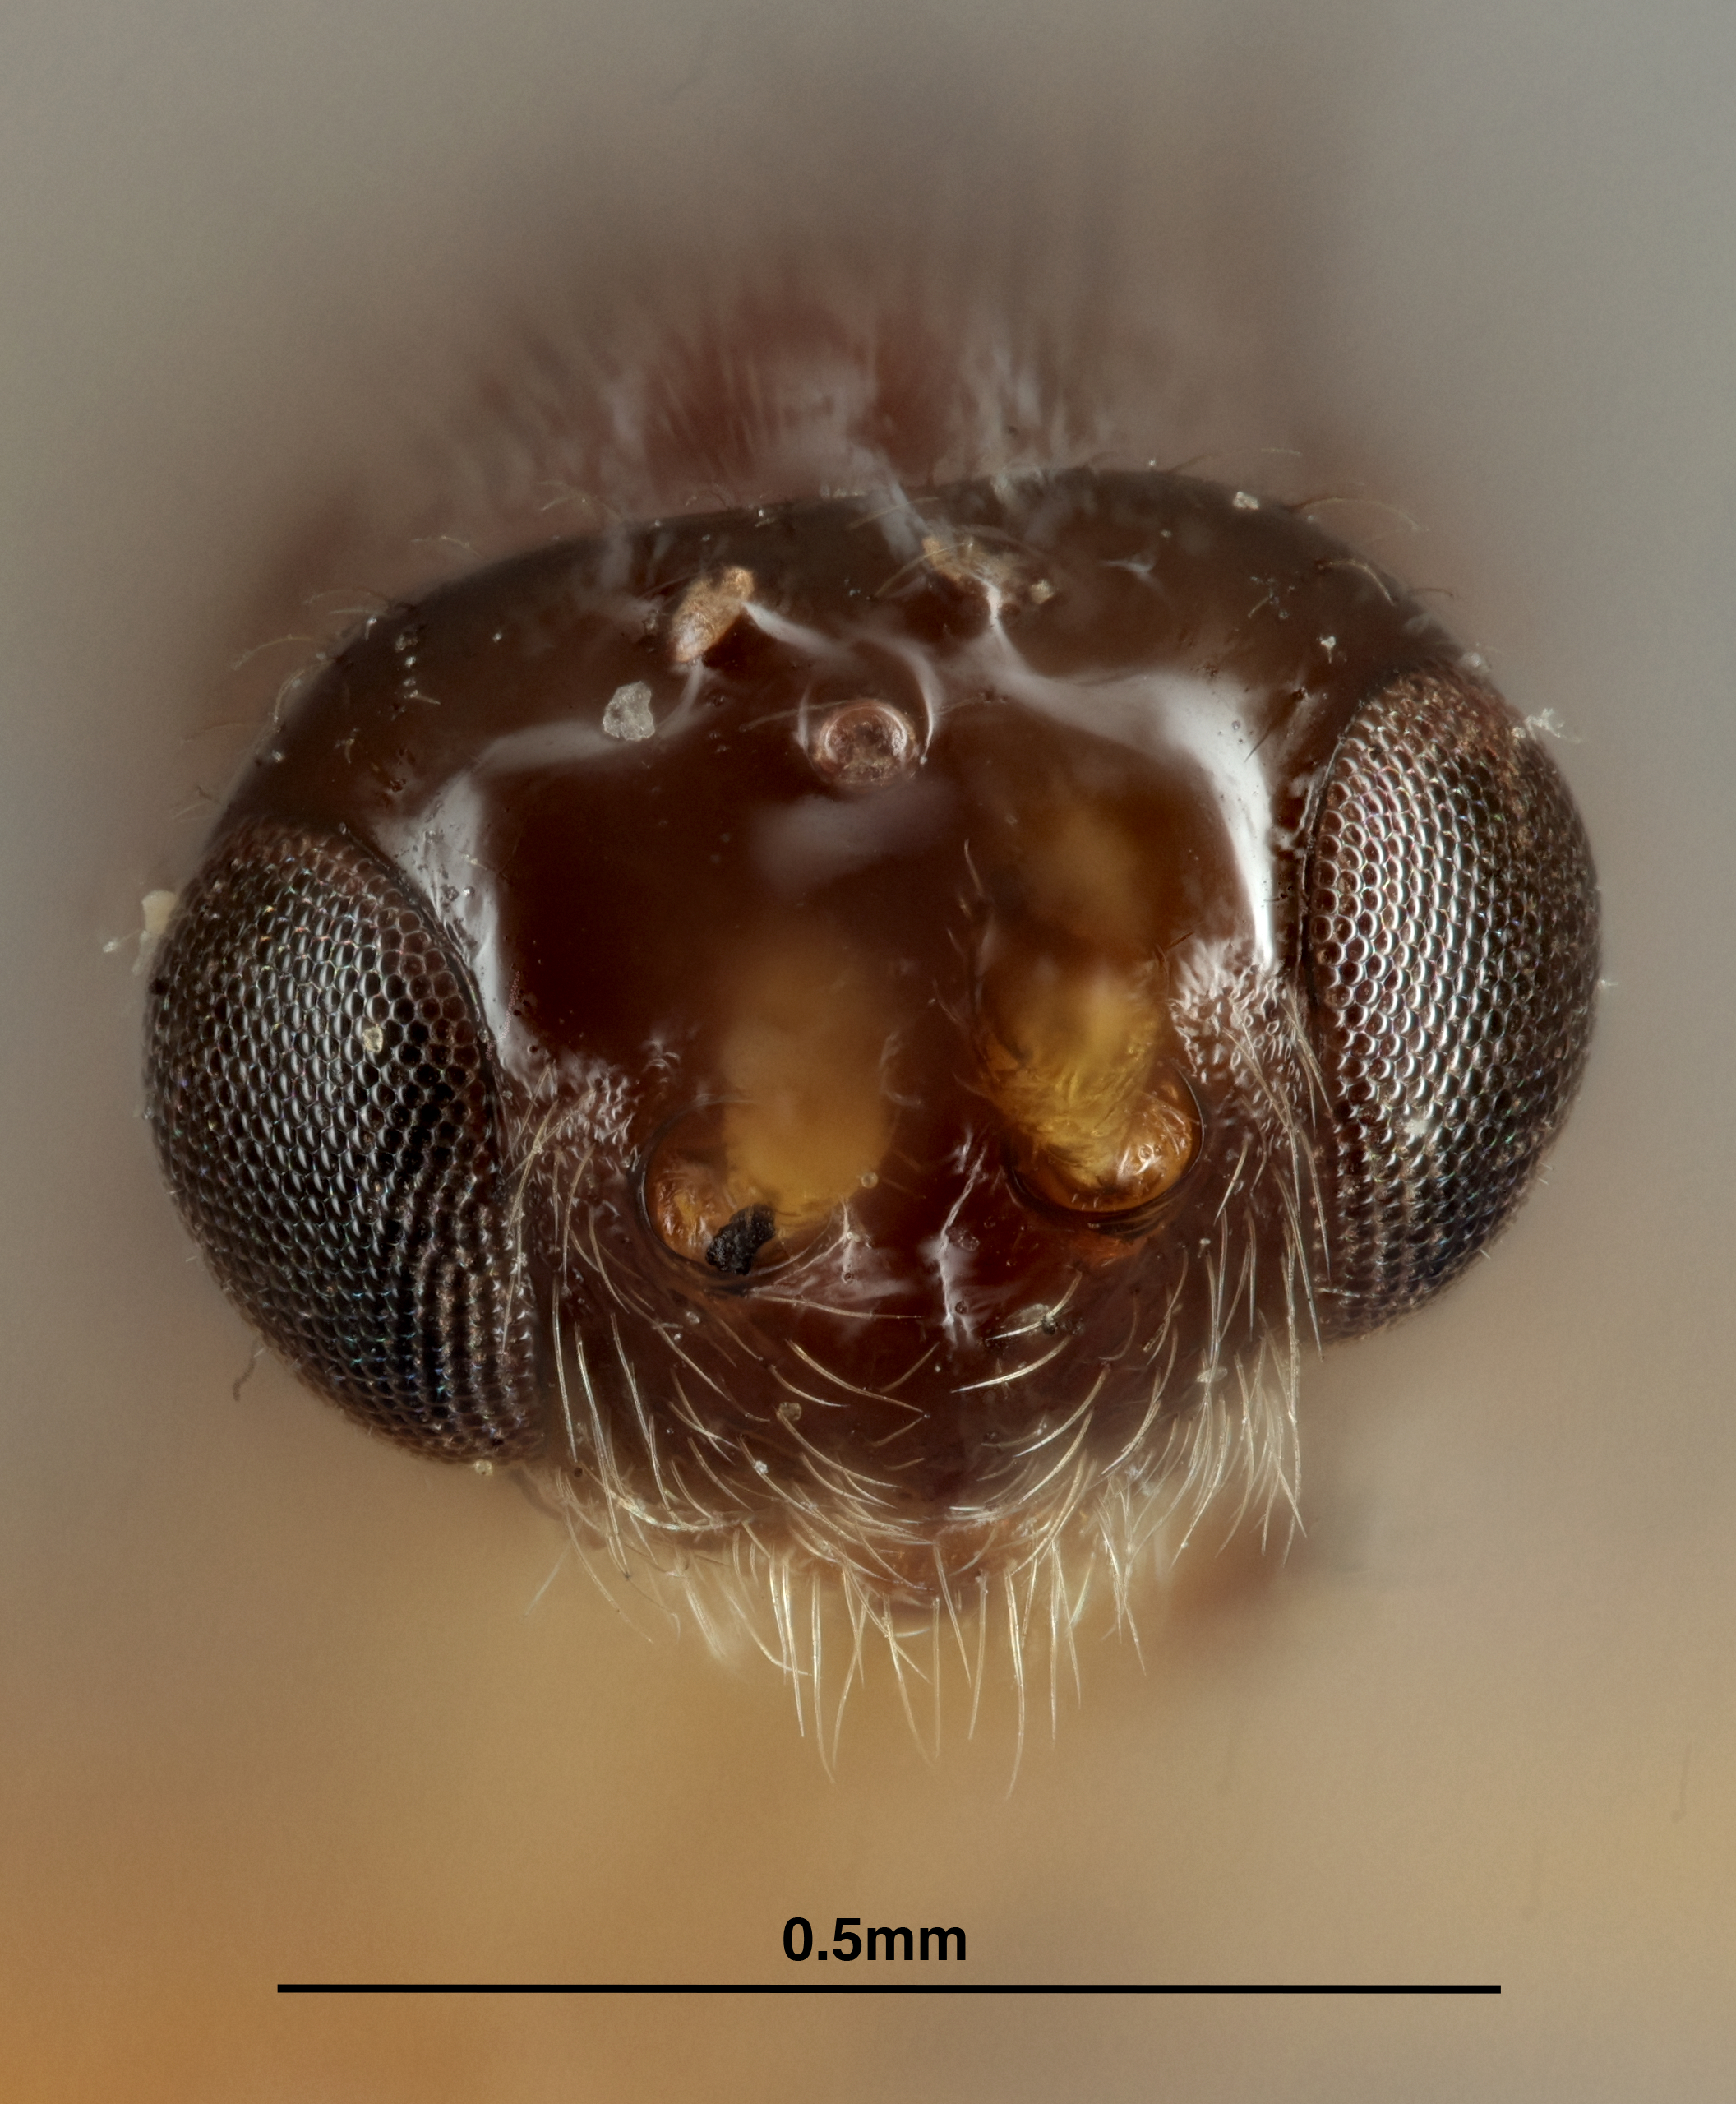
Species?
Opius lemonensis
